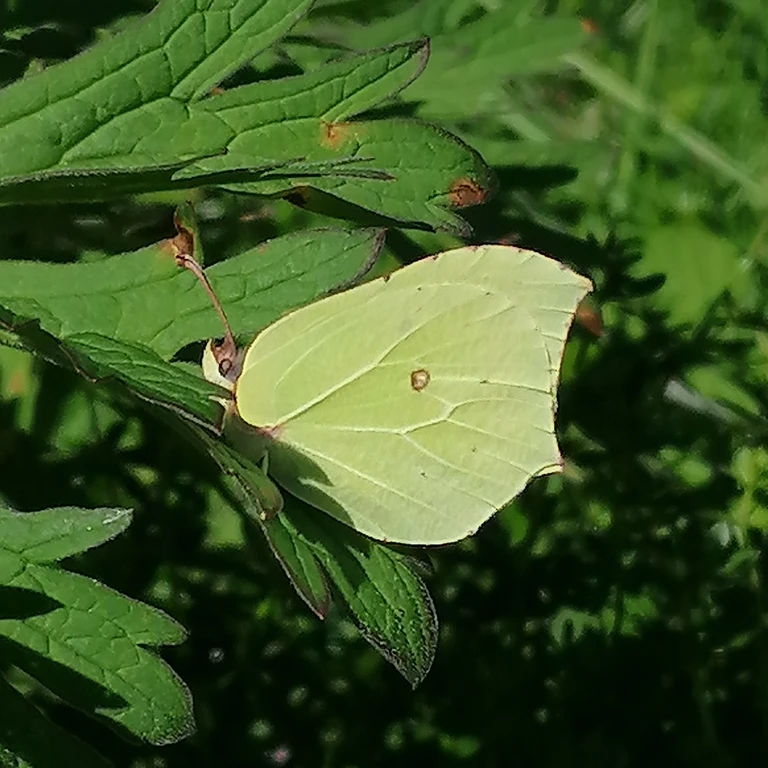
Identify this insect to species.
Gonepteryx rhamni
